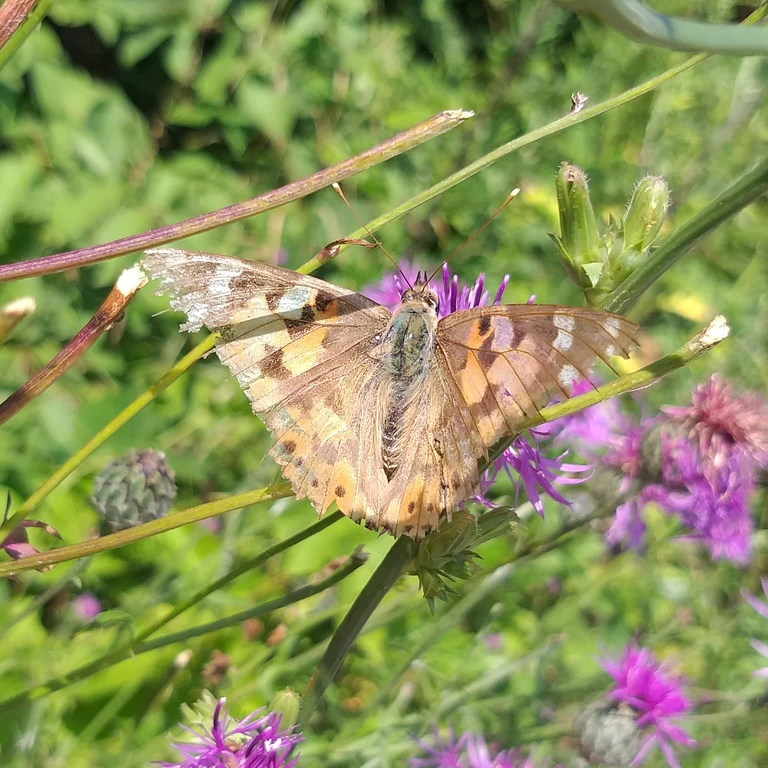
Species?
Vanessa cardui
